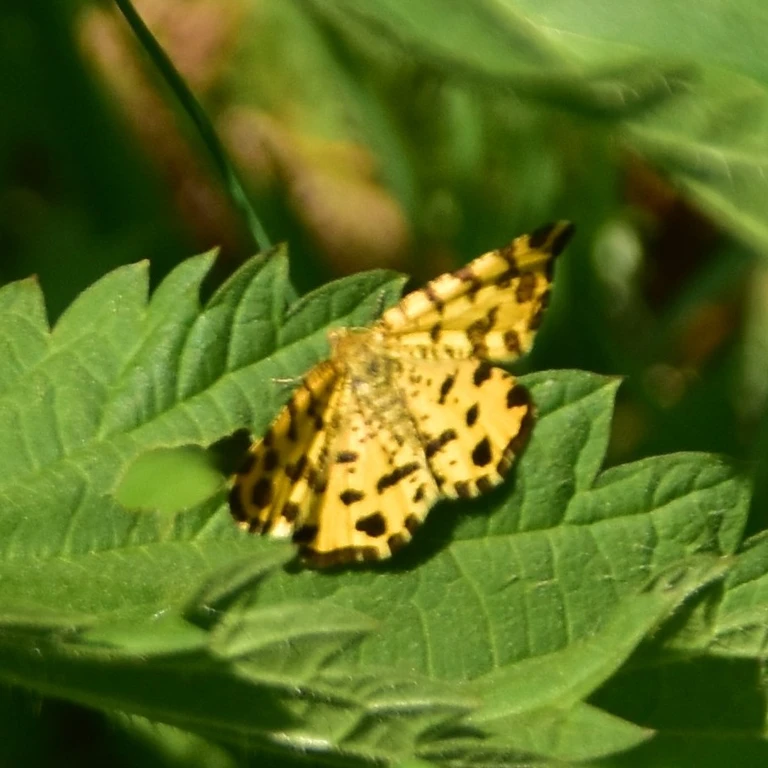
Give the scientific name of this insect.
Pseudopanthera macularia
